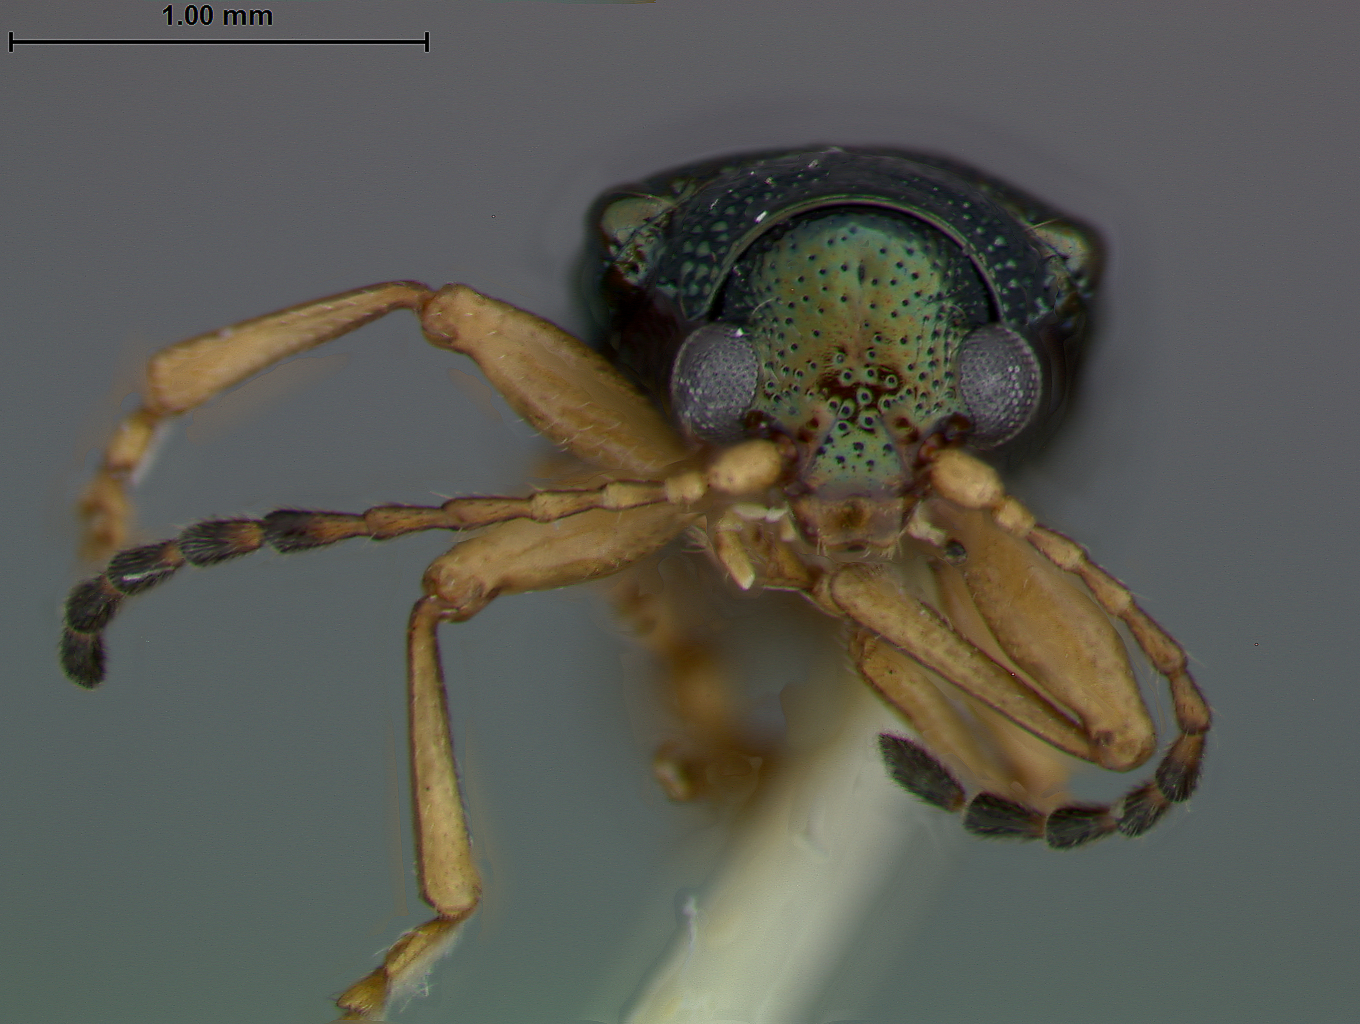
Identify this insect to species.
Alethaxius meliae
